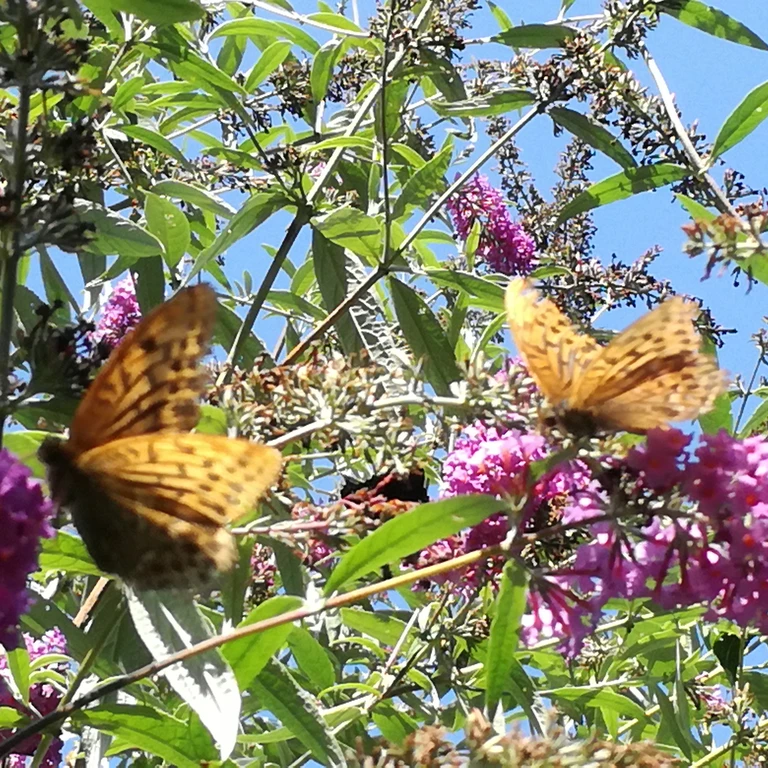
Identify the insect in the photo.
Argynnis paphia
